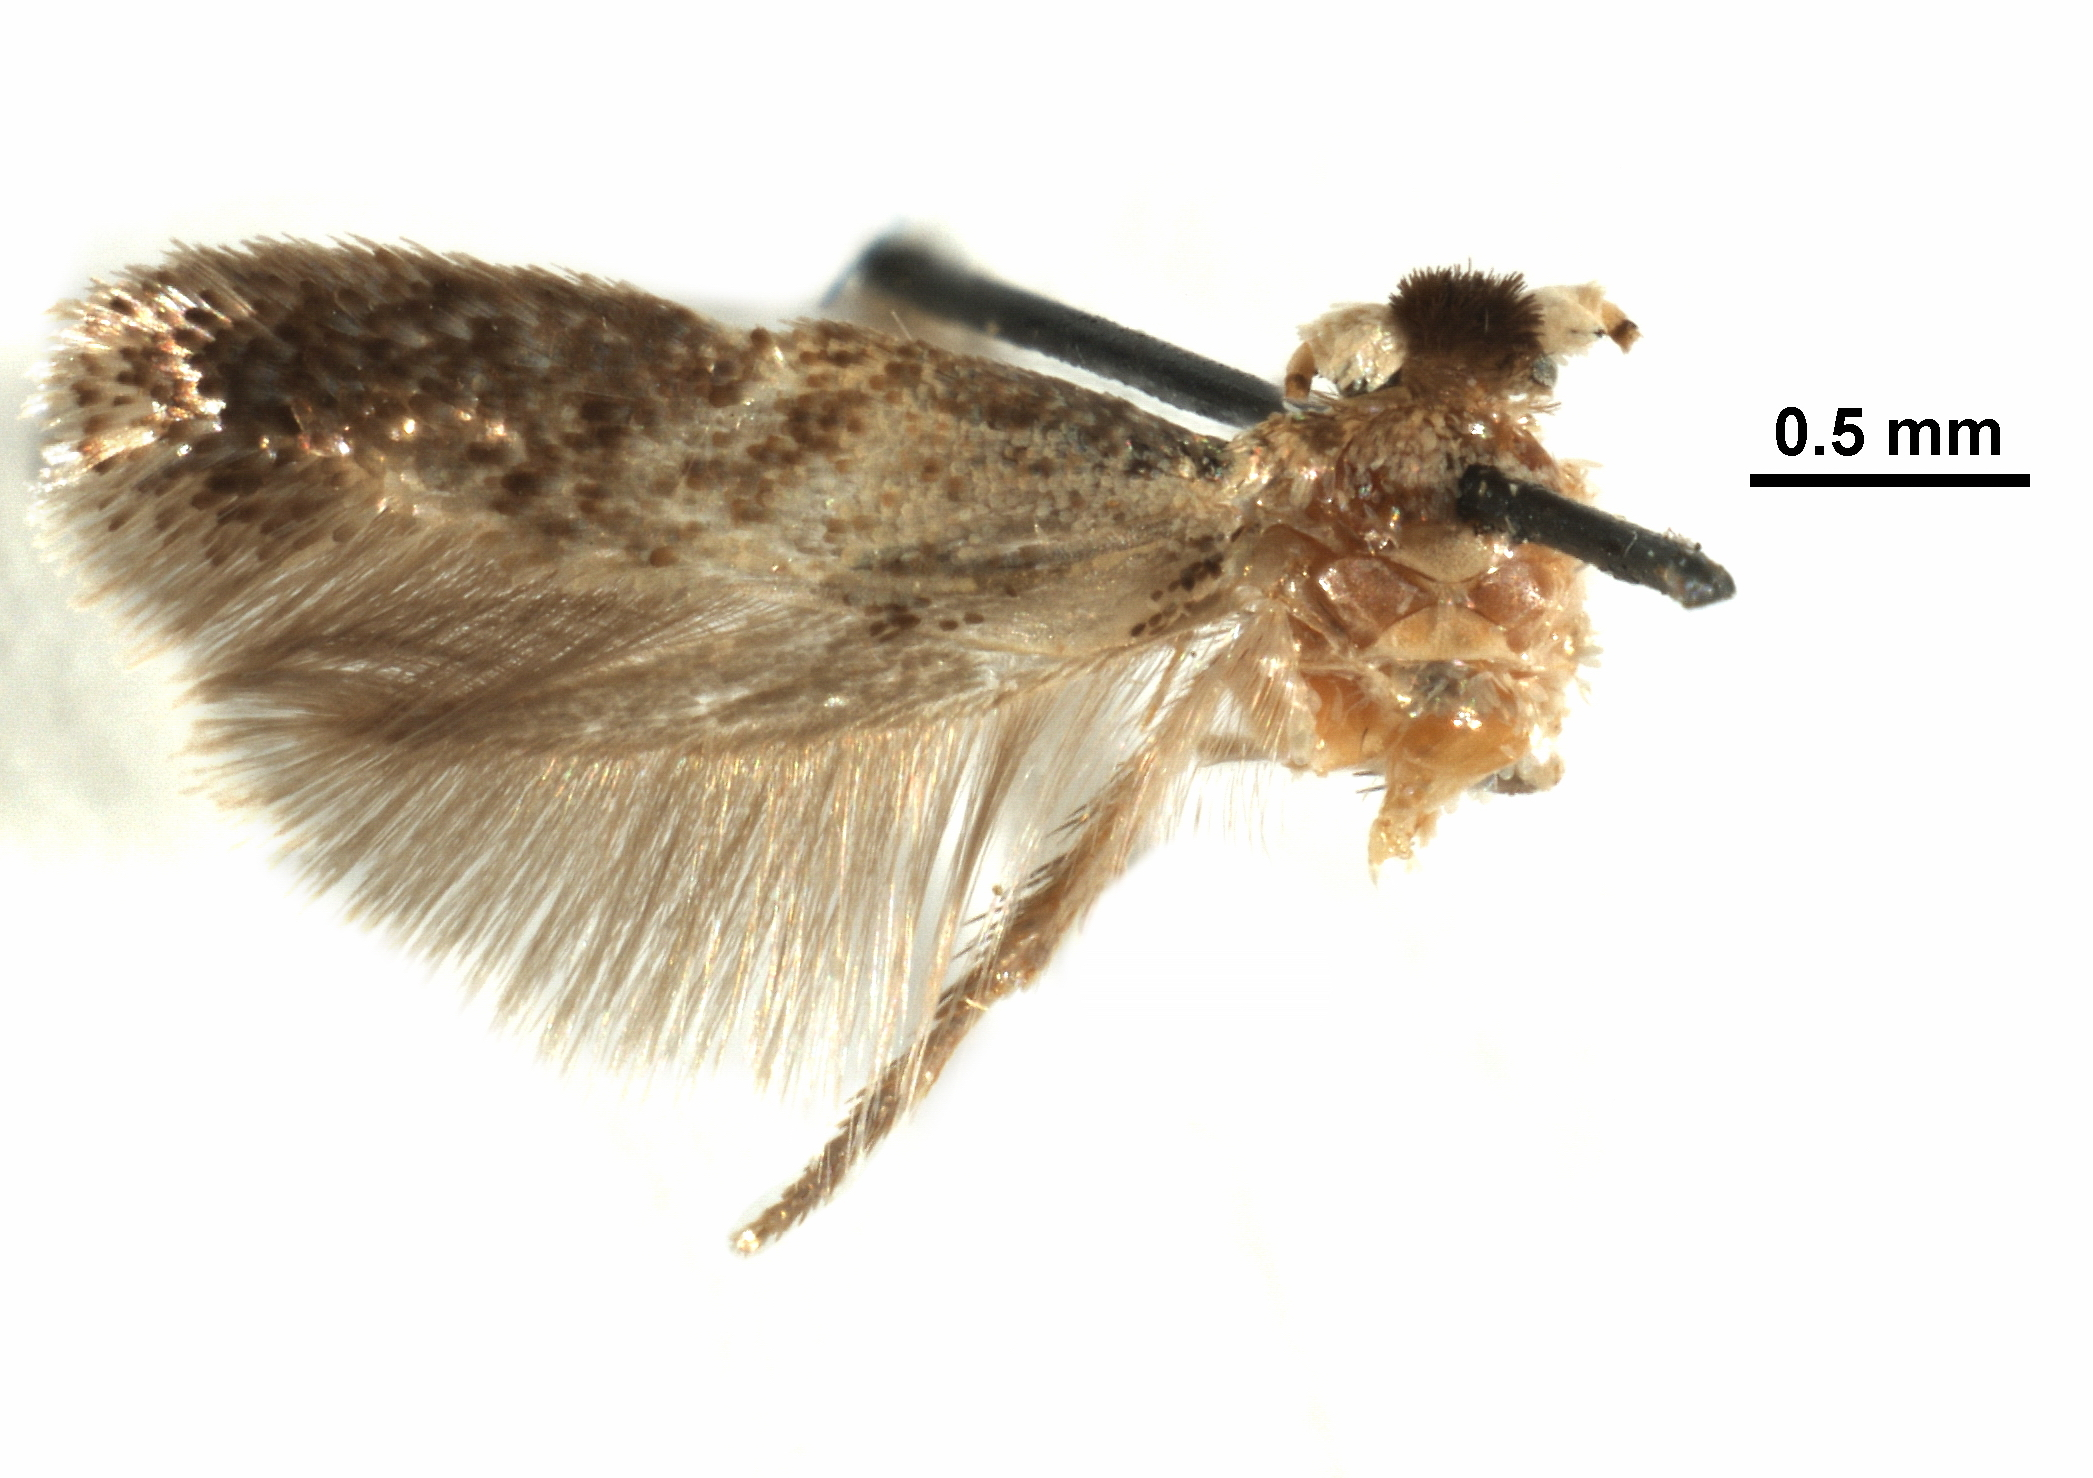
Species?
Zimmermannia bosquella
